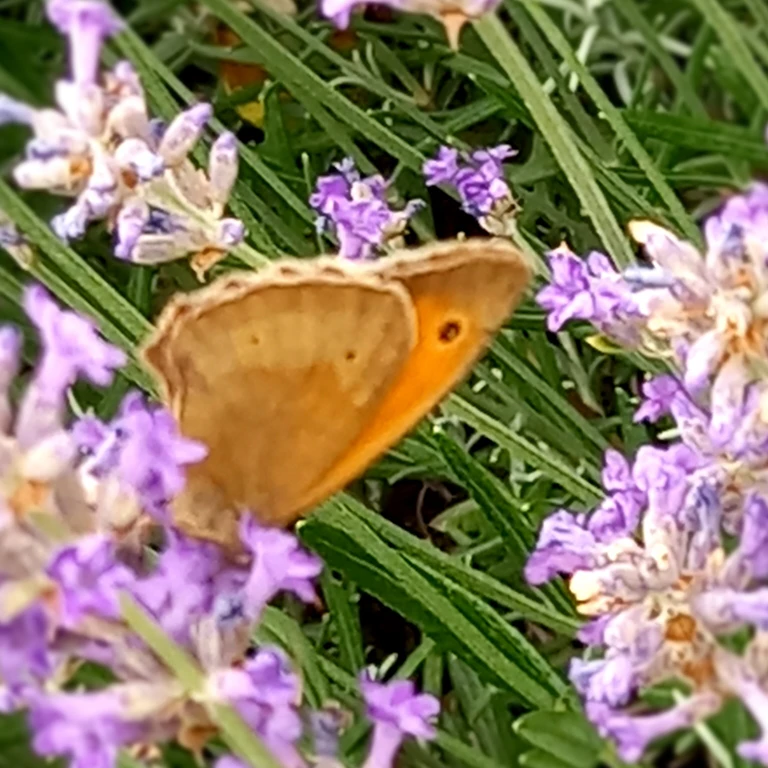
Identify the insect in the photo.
Maniola jurtina
